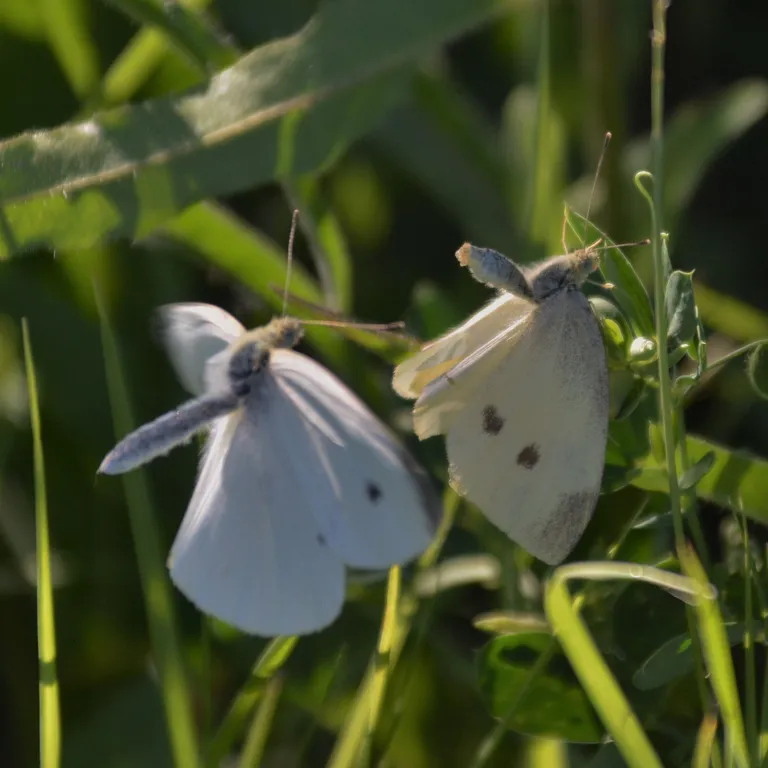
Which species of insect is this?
Pieris rapae
